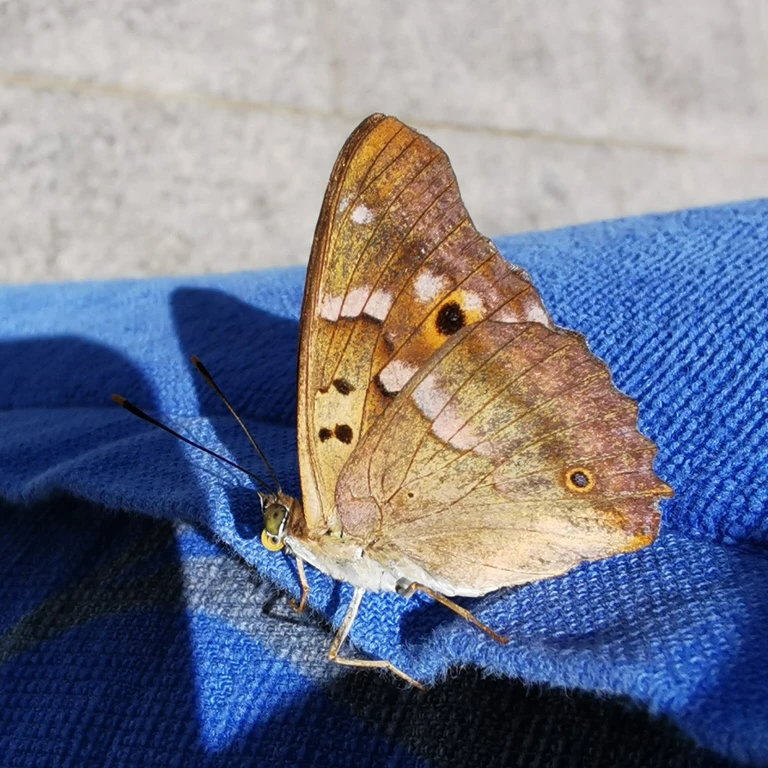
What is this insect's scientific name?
Apatura ilia
